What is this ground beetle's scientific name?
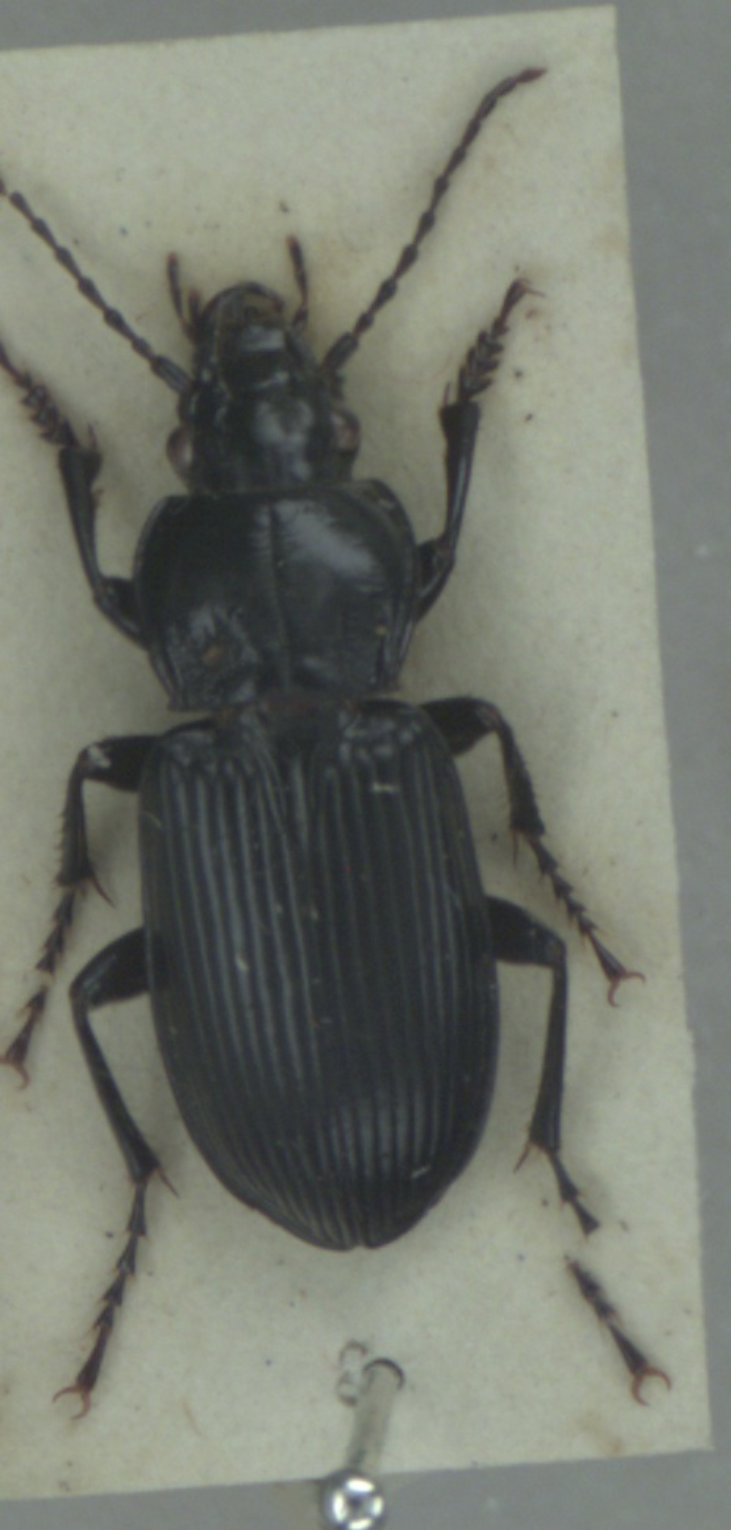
Pterostichus melanarius
